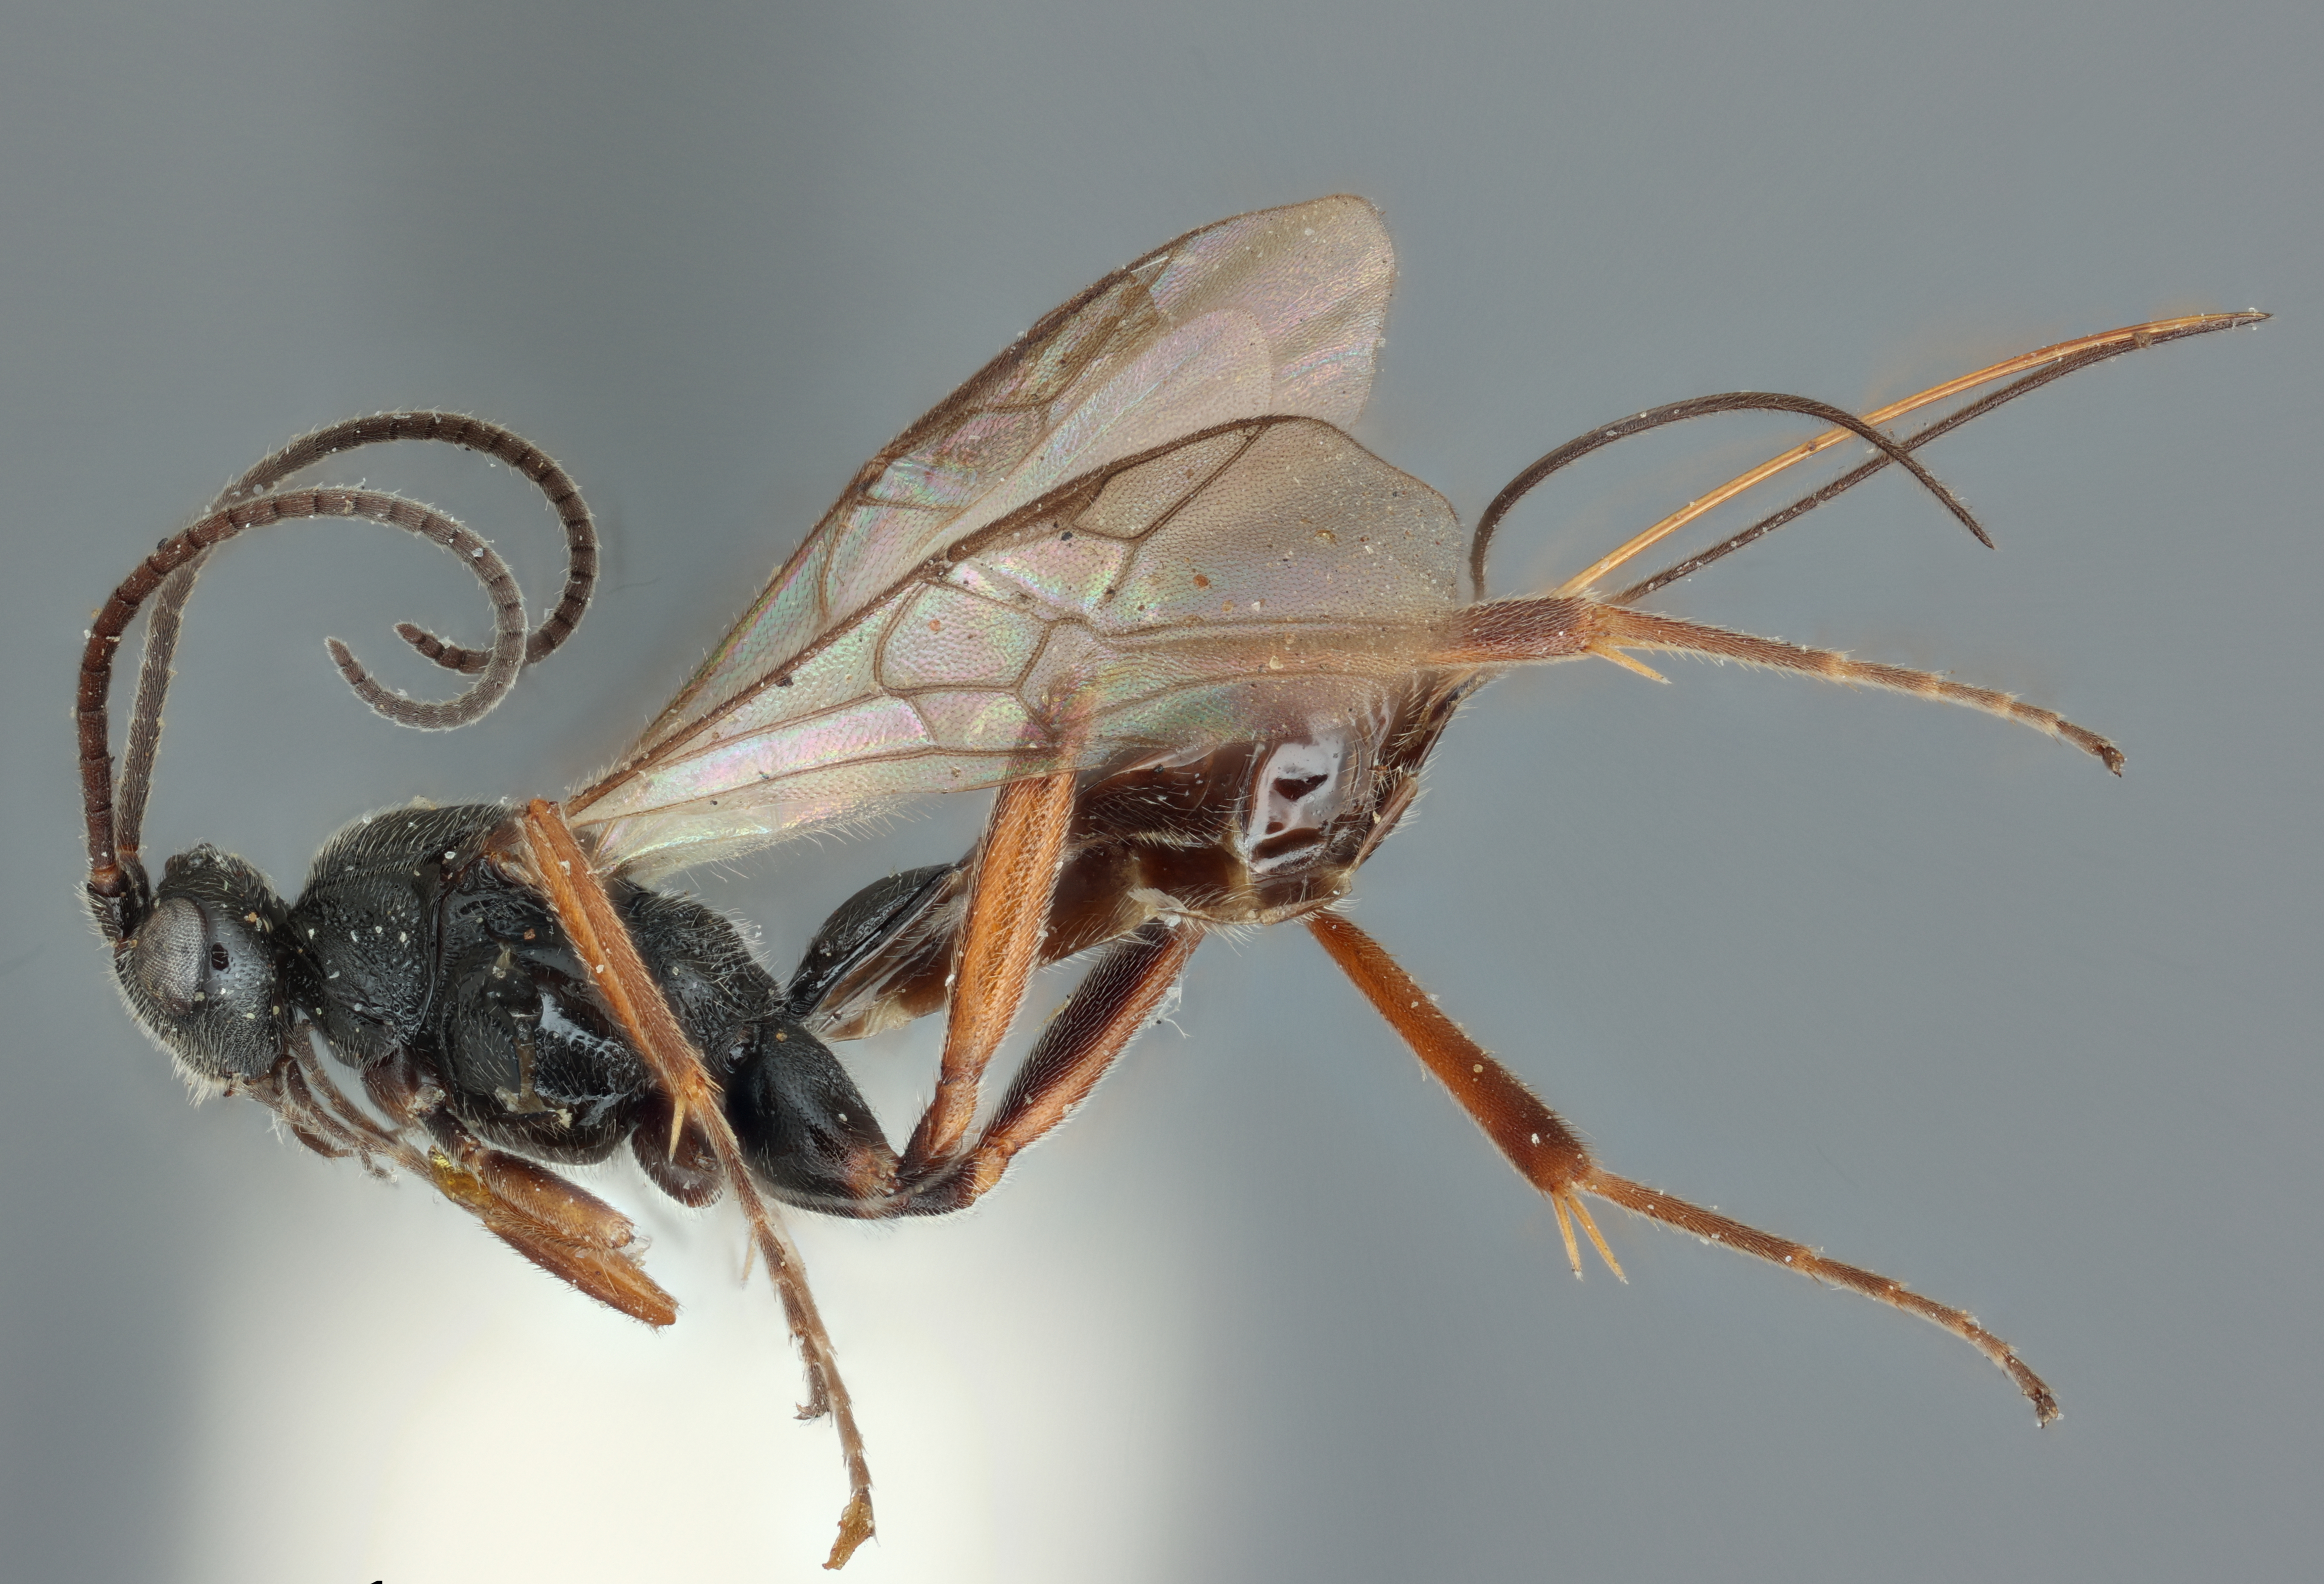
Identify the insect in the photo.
Orgilus coracinus
